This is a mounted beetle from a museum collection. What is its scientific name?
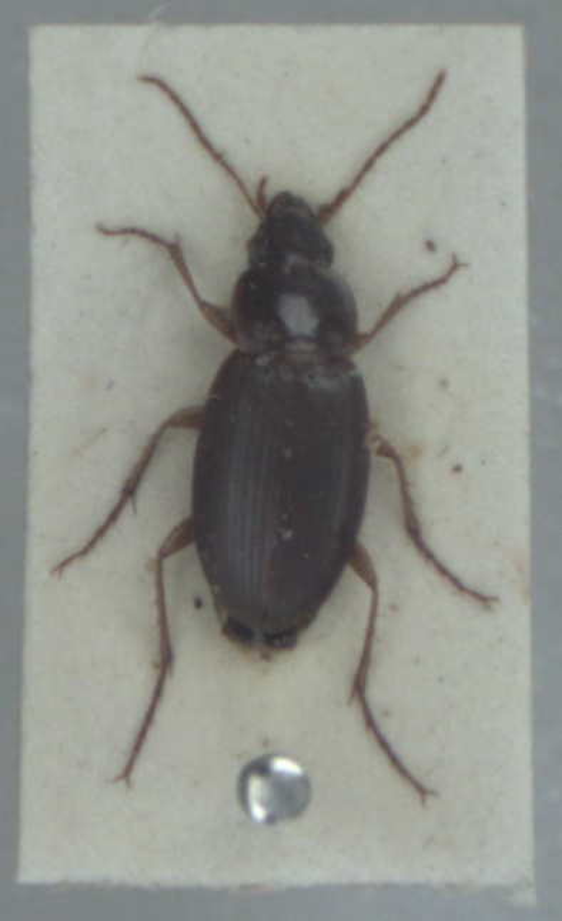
Calathus mollis
